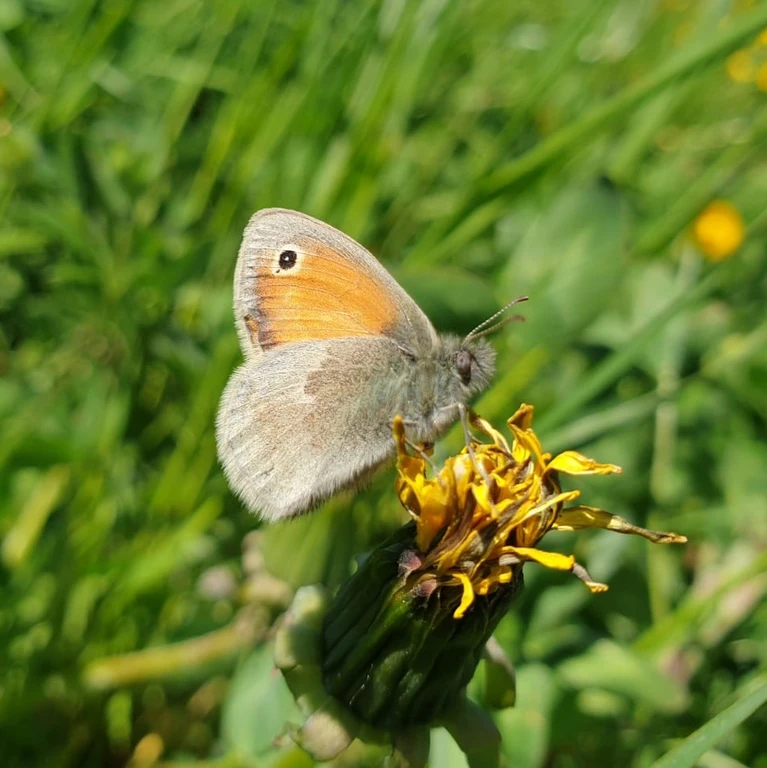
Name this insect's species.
Coenonympha pamphilus
